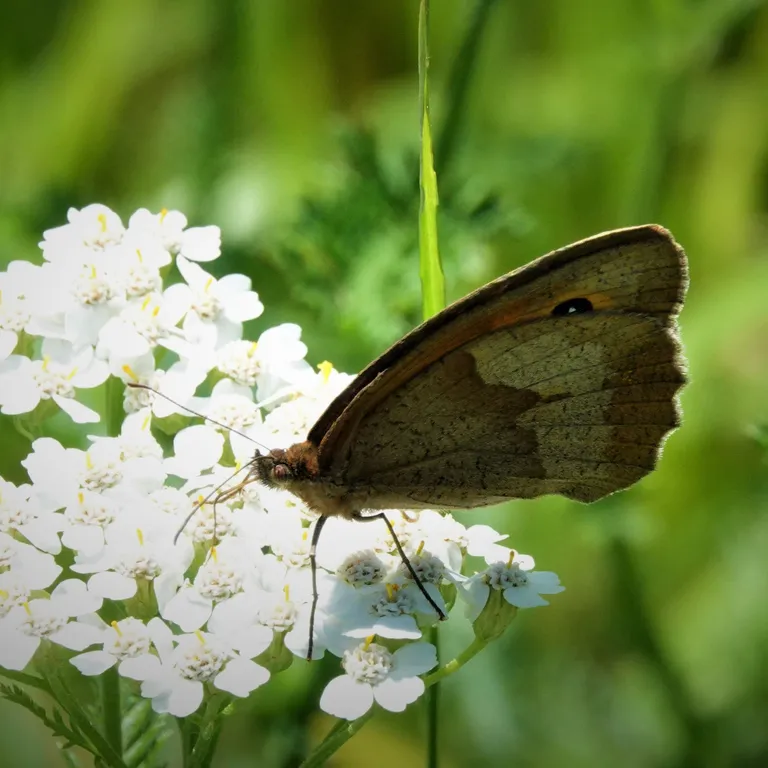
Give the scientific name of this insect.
Maniola jurtina
